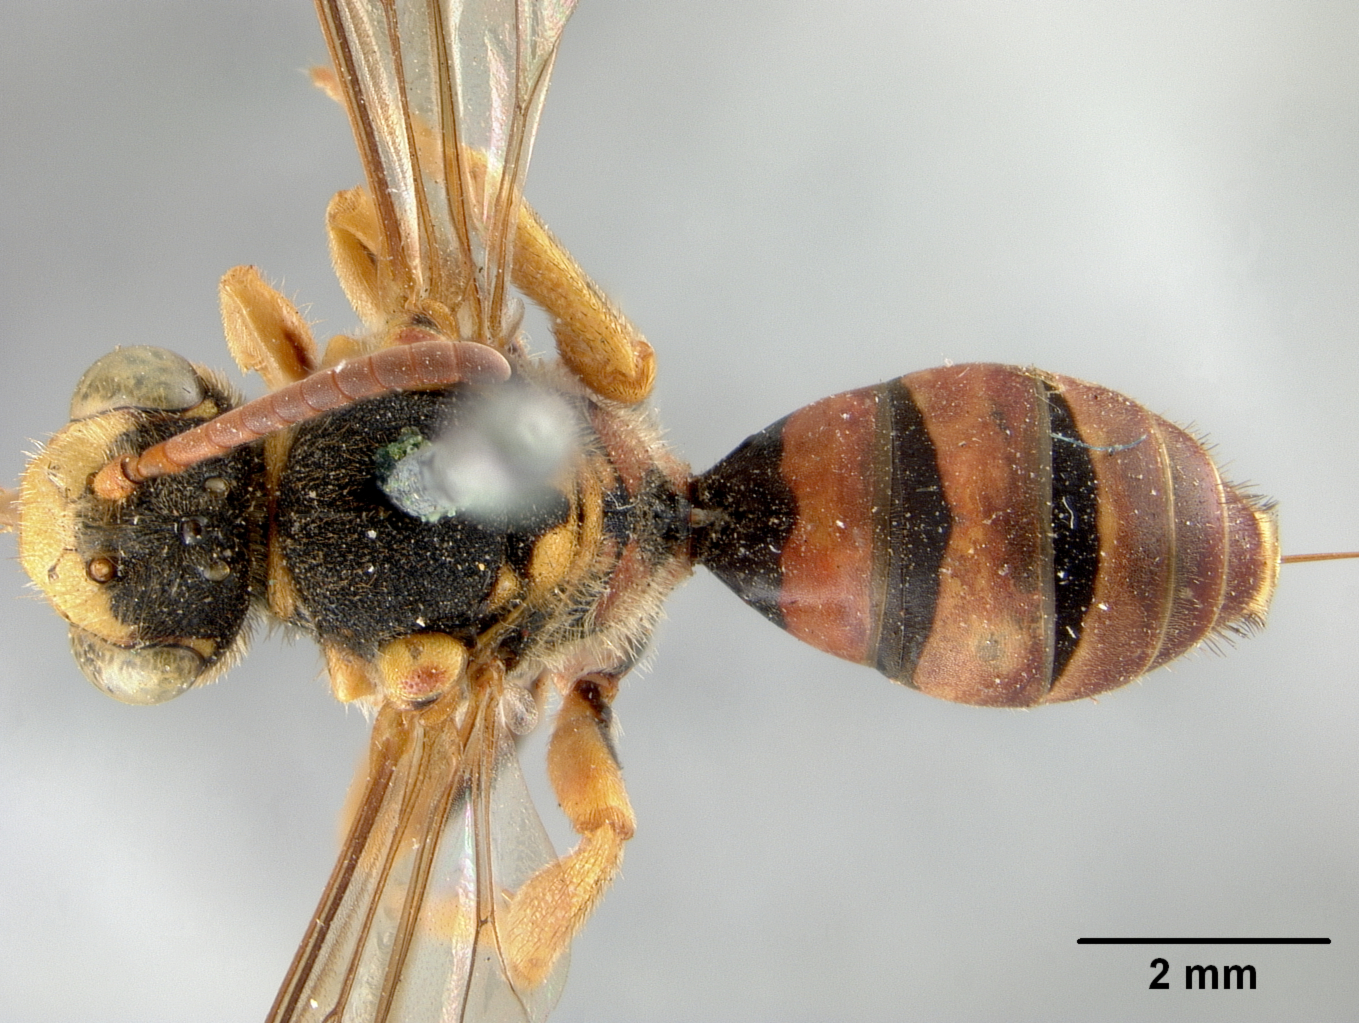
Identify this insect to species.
Nomada ashmeadi
